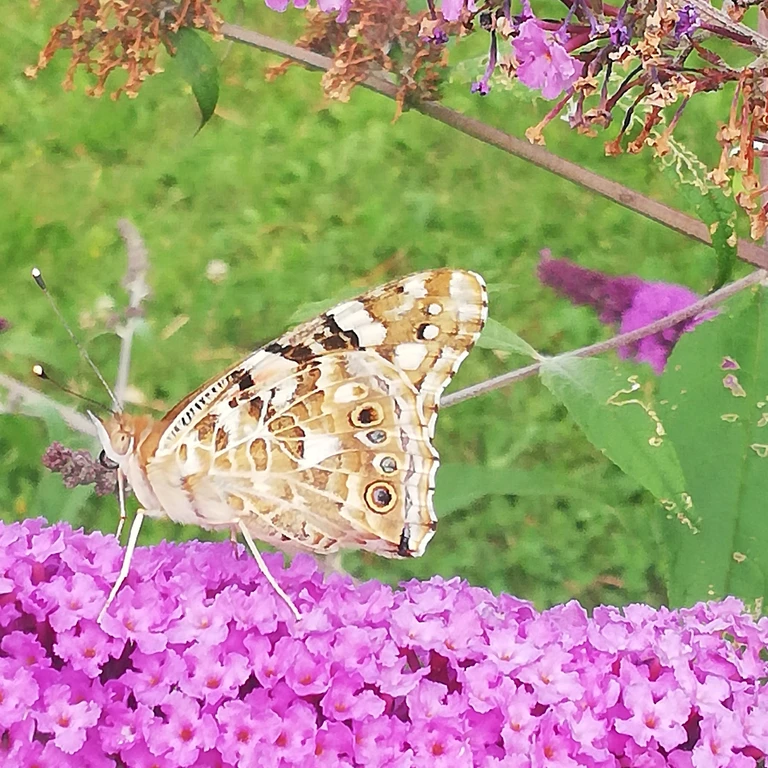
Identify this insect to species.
Vanessa cardui
